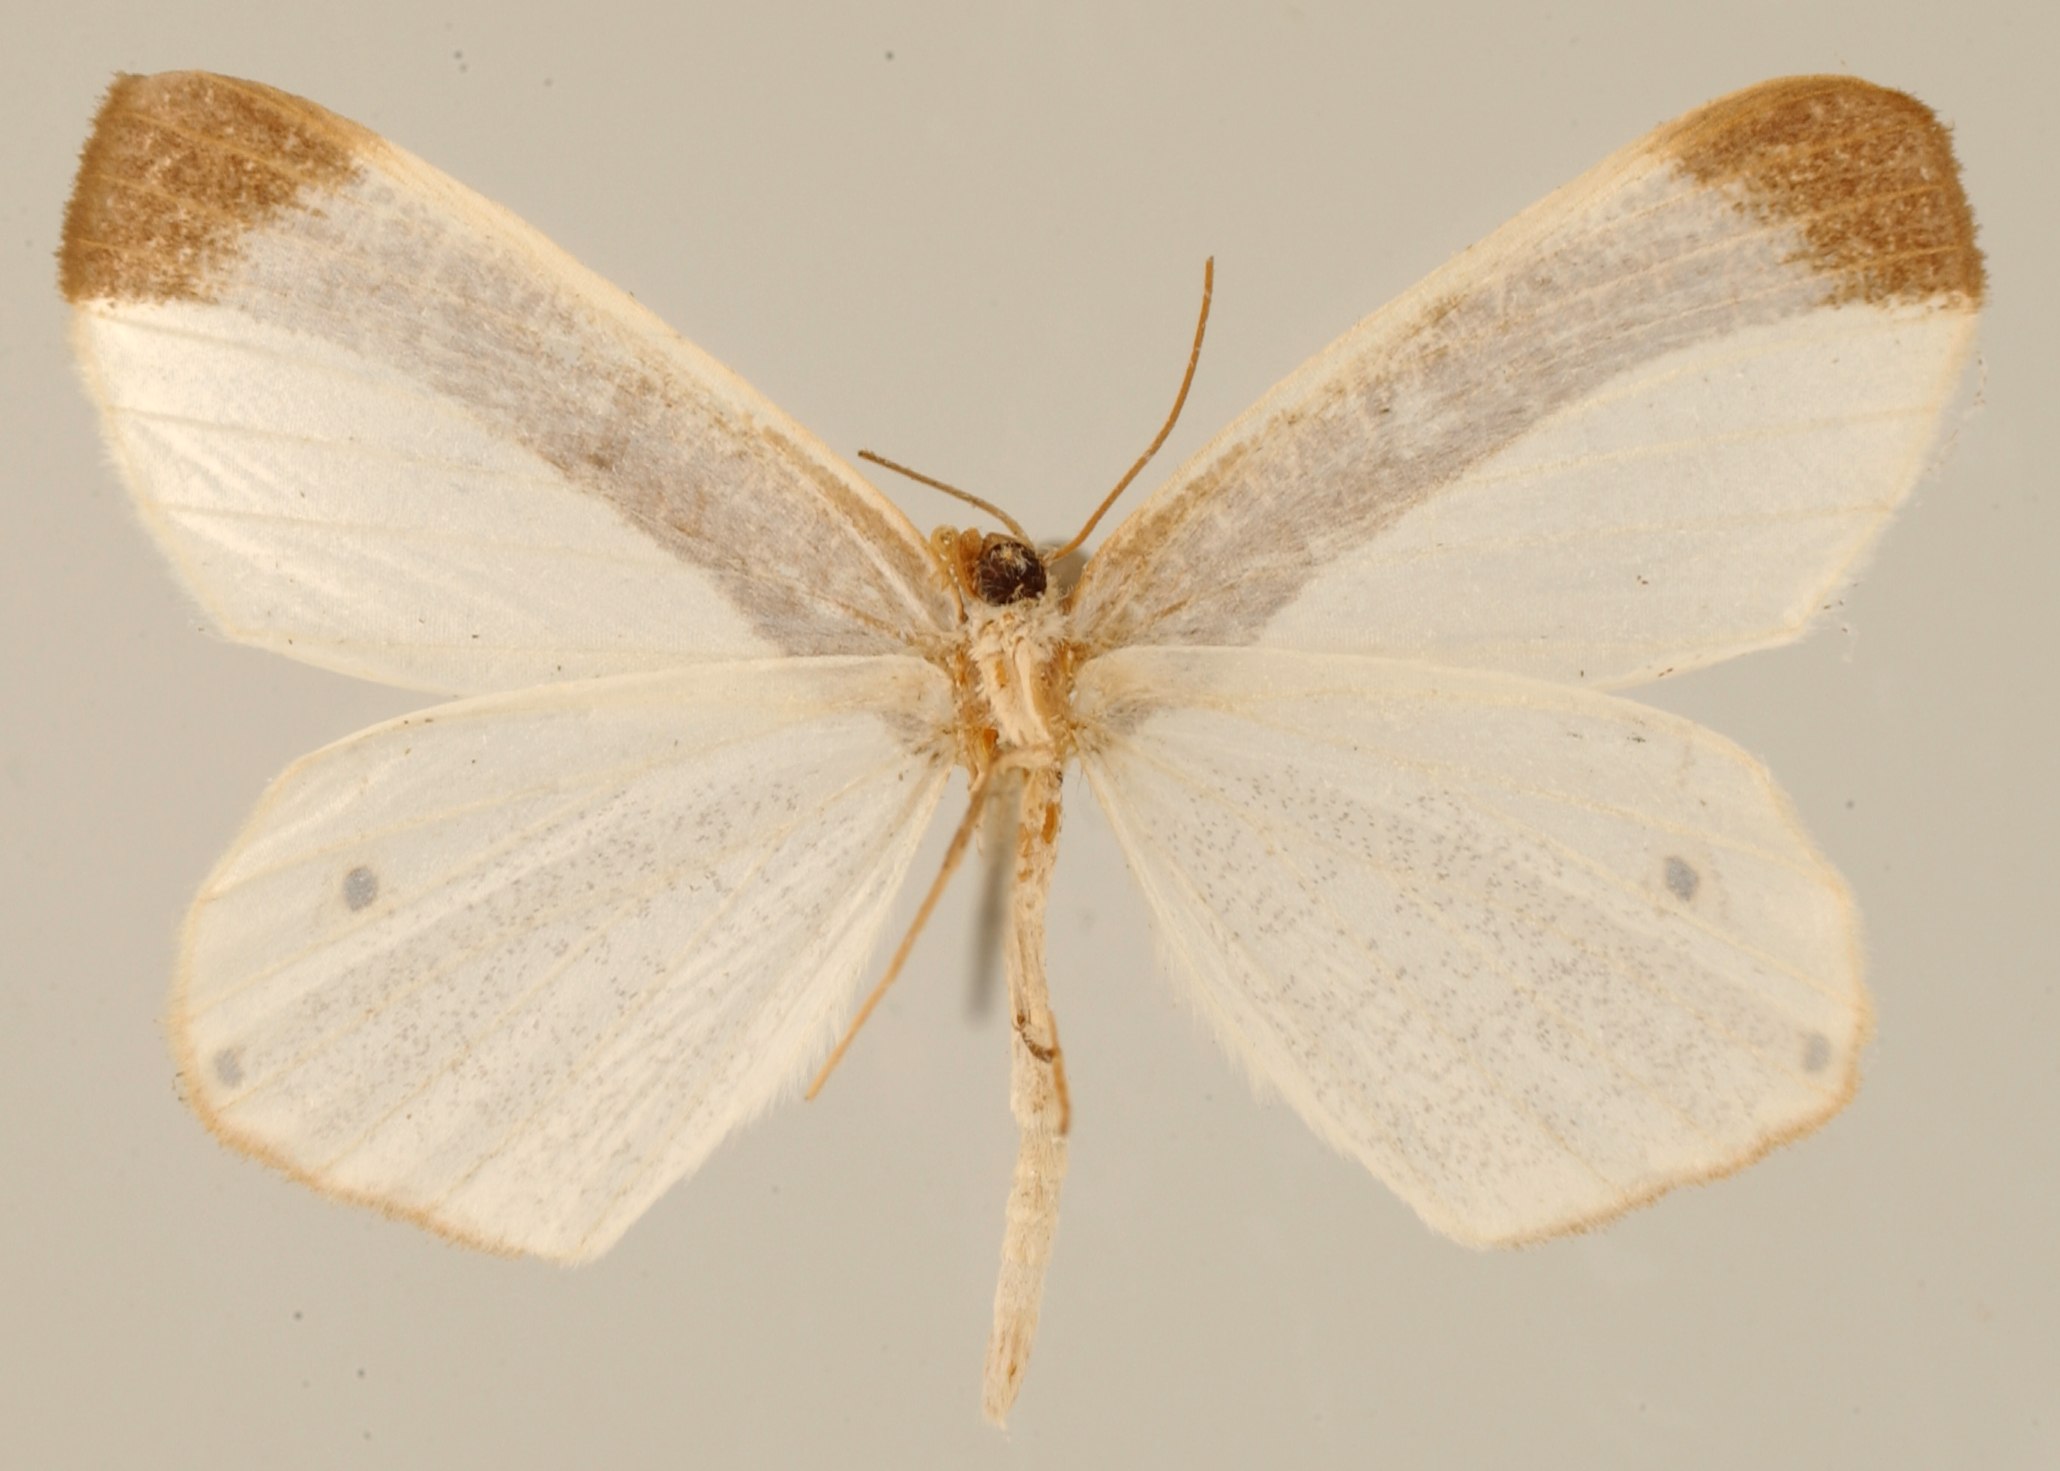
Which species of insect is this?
Opisthoxia vitenaria
